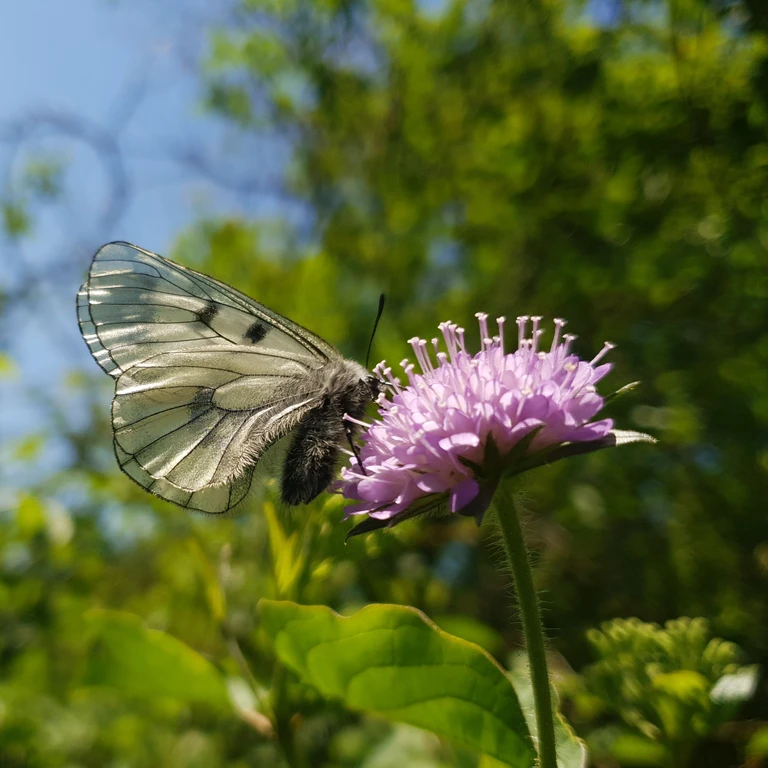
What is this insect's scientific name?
Parnassius mnemosyne
